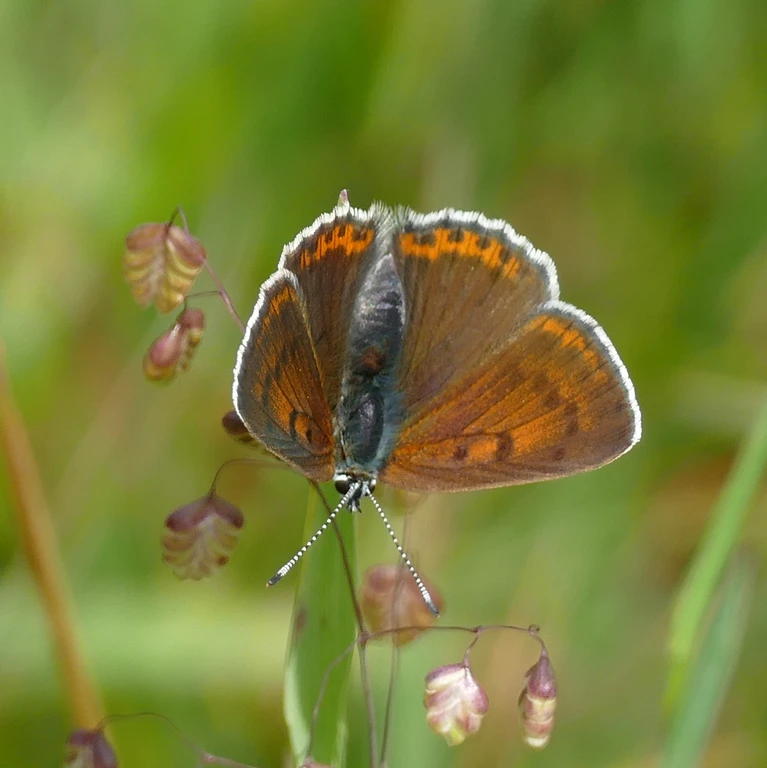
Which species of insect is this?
Lycaena hippothoe (also Palaeochrysophanus hippothoe)
